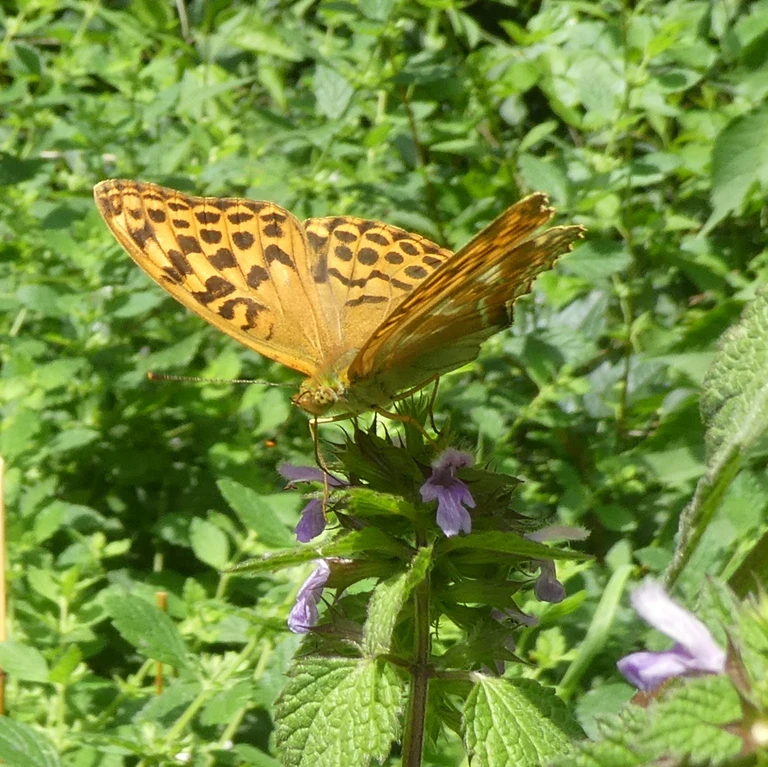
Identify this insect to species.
Argynnis paphia
